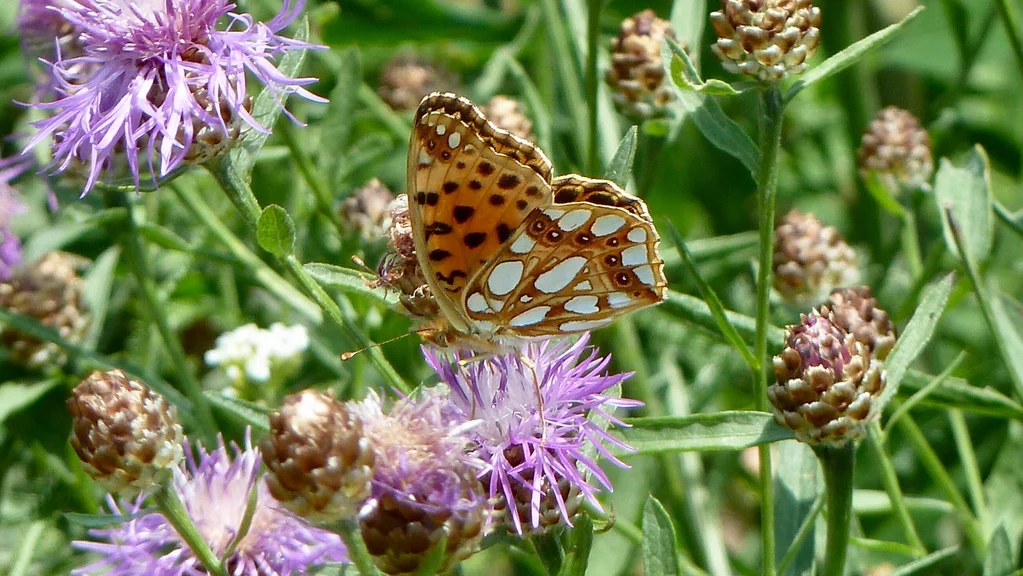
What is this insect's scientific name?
Issoria lathonia
